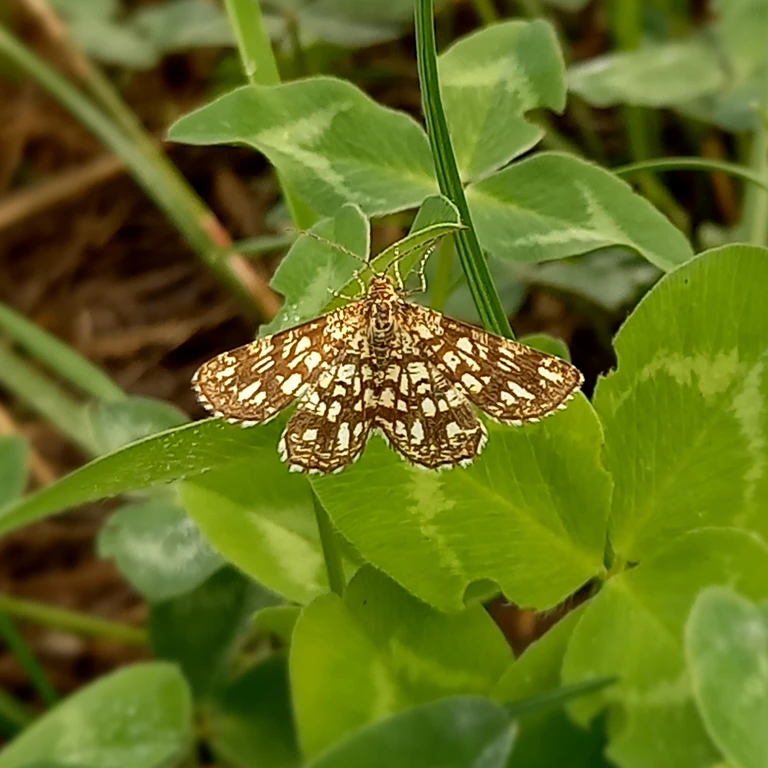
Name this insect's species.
Chiasmia clathrata
